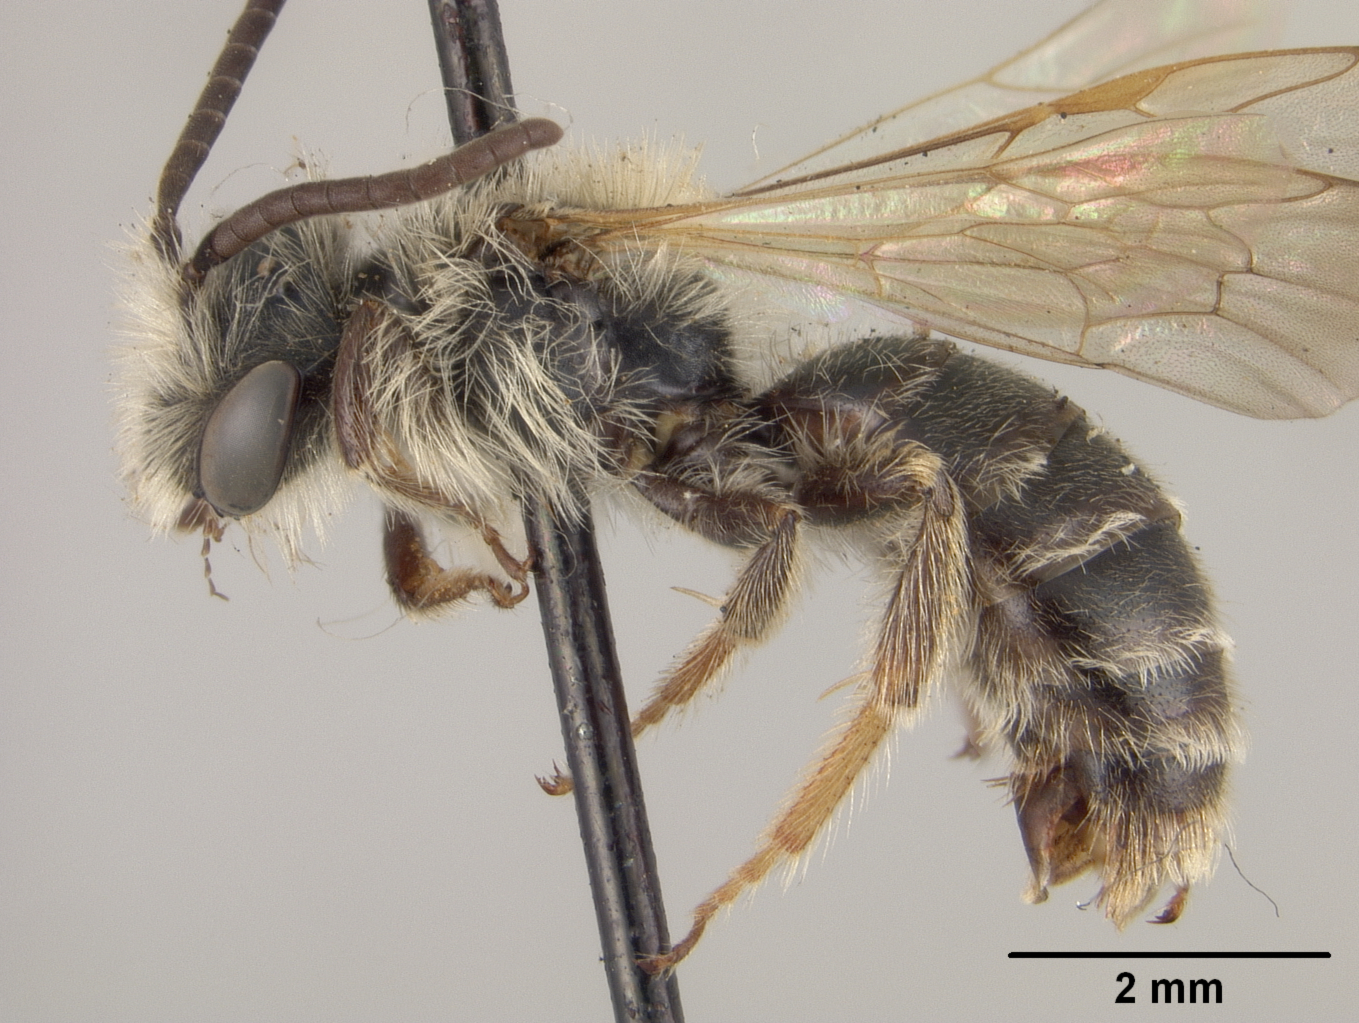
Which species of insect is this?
Andrena agricolarum
